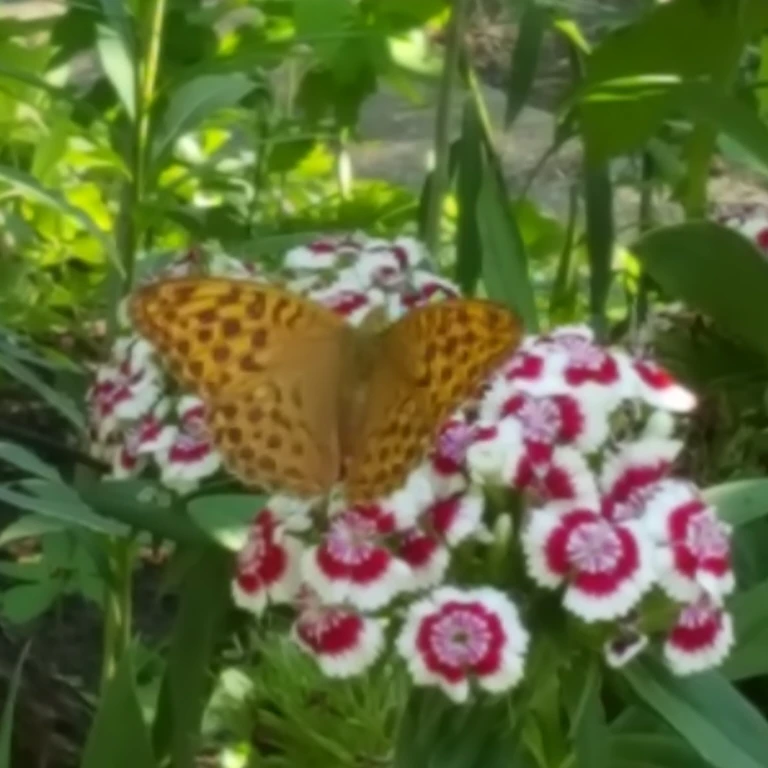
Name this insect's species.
Argynnis paphia
